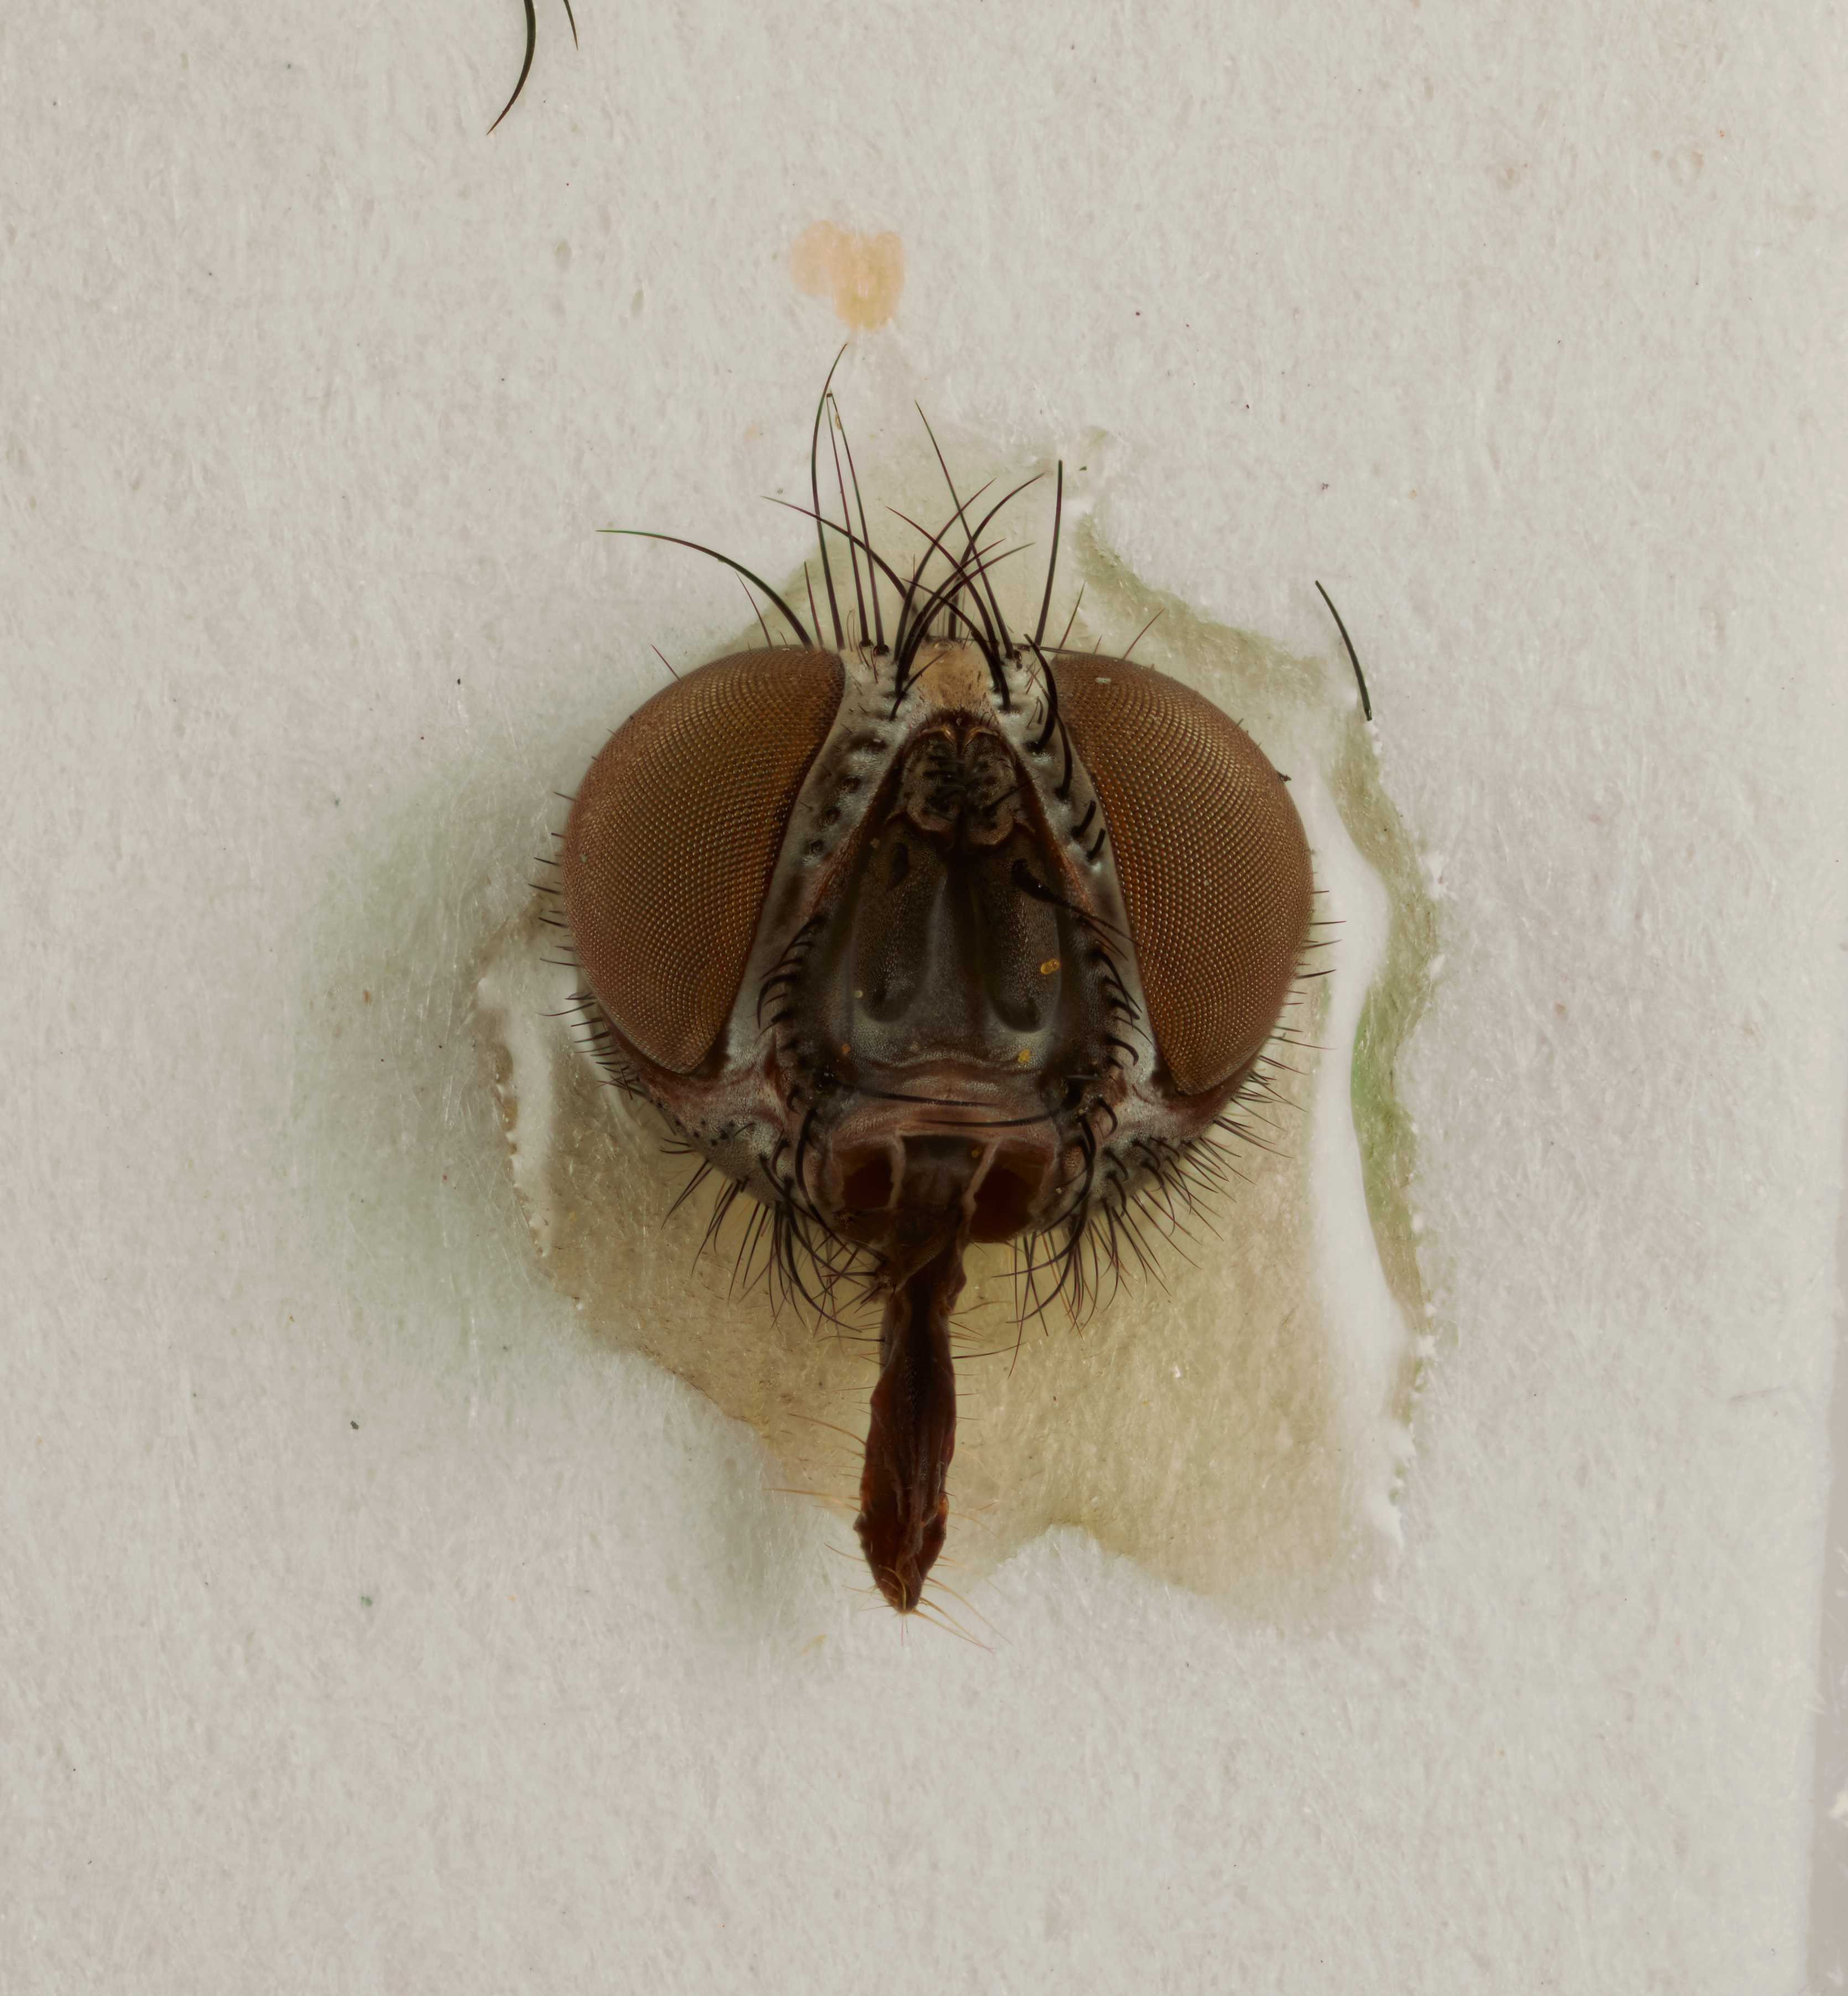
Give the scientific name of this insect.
Incamyia striata
